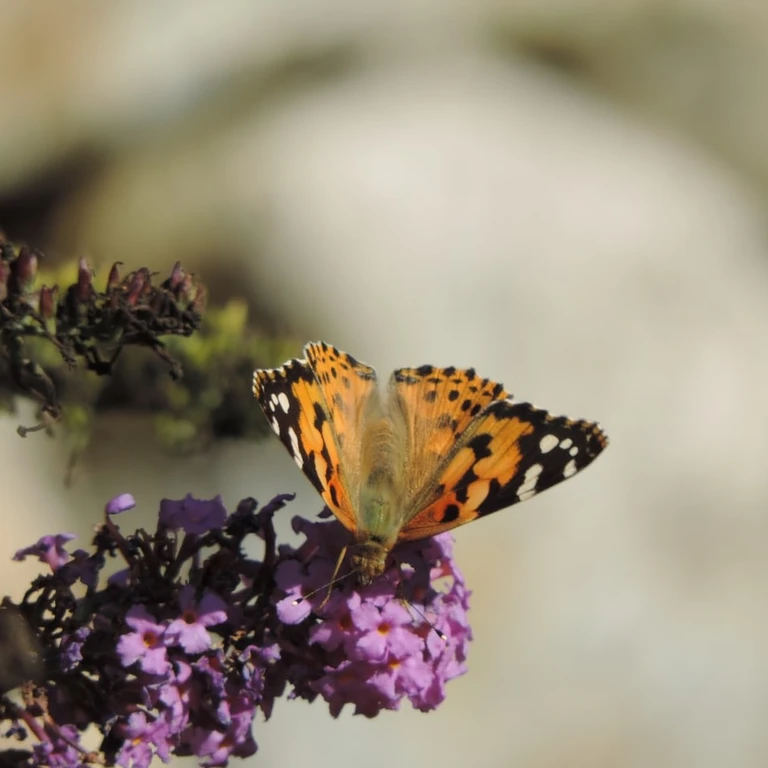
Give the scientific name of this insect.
Vanessa cardui
